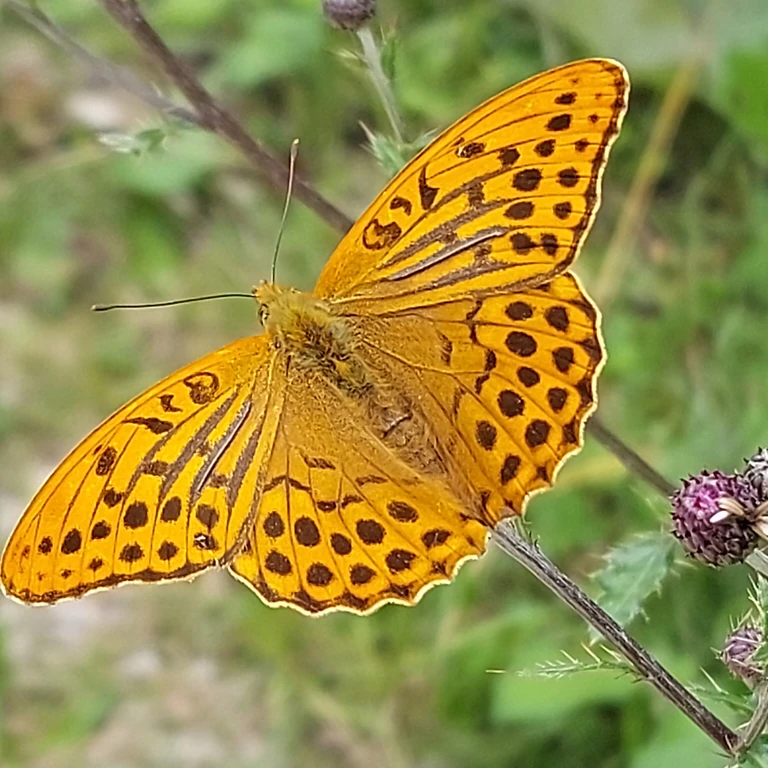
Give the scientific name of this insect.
Argynnis paphia
